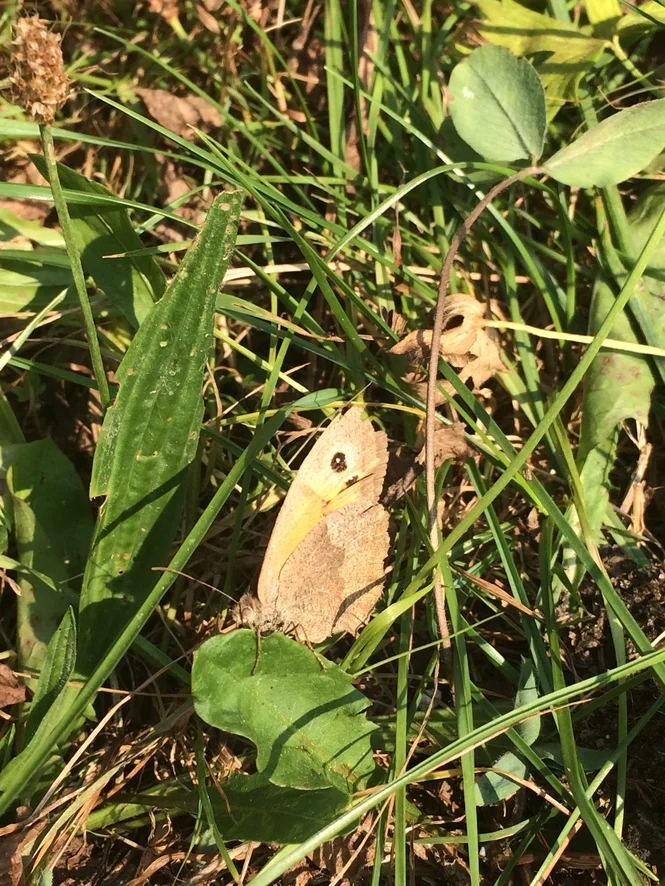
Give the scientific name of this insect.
Maniola jurtina
